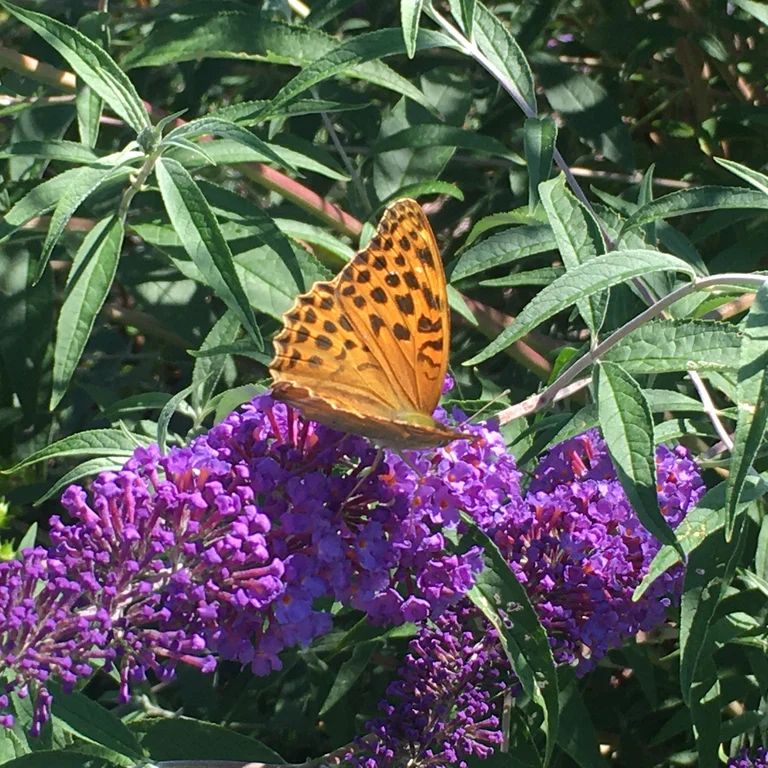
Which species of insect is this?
Argynnis paphia
